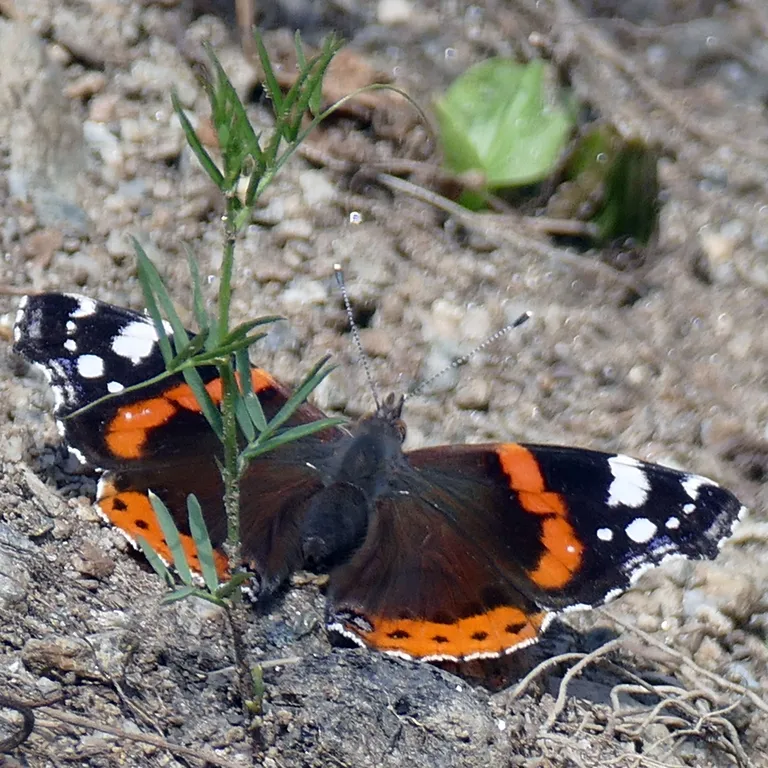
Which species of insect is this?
Vanessa atalanta
